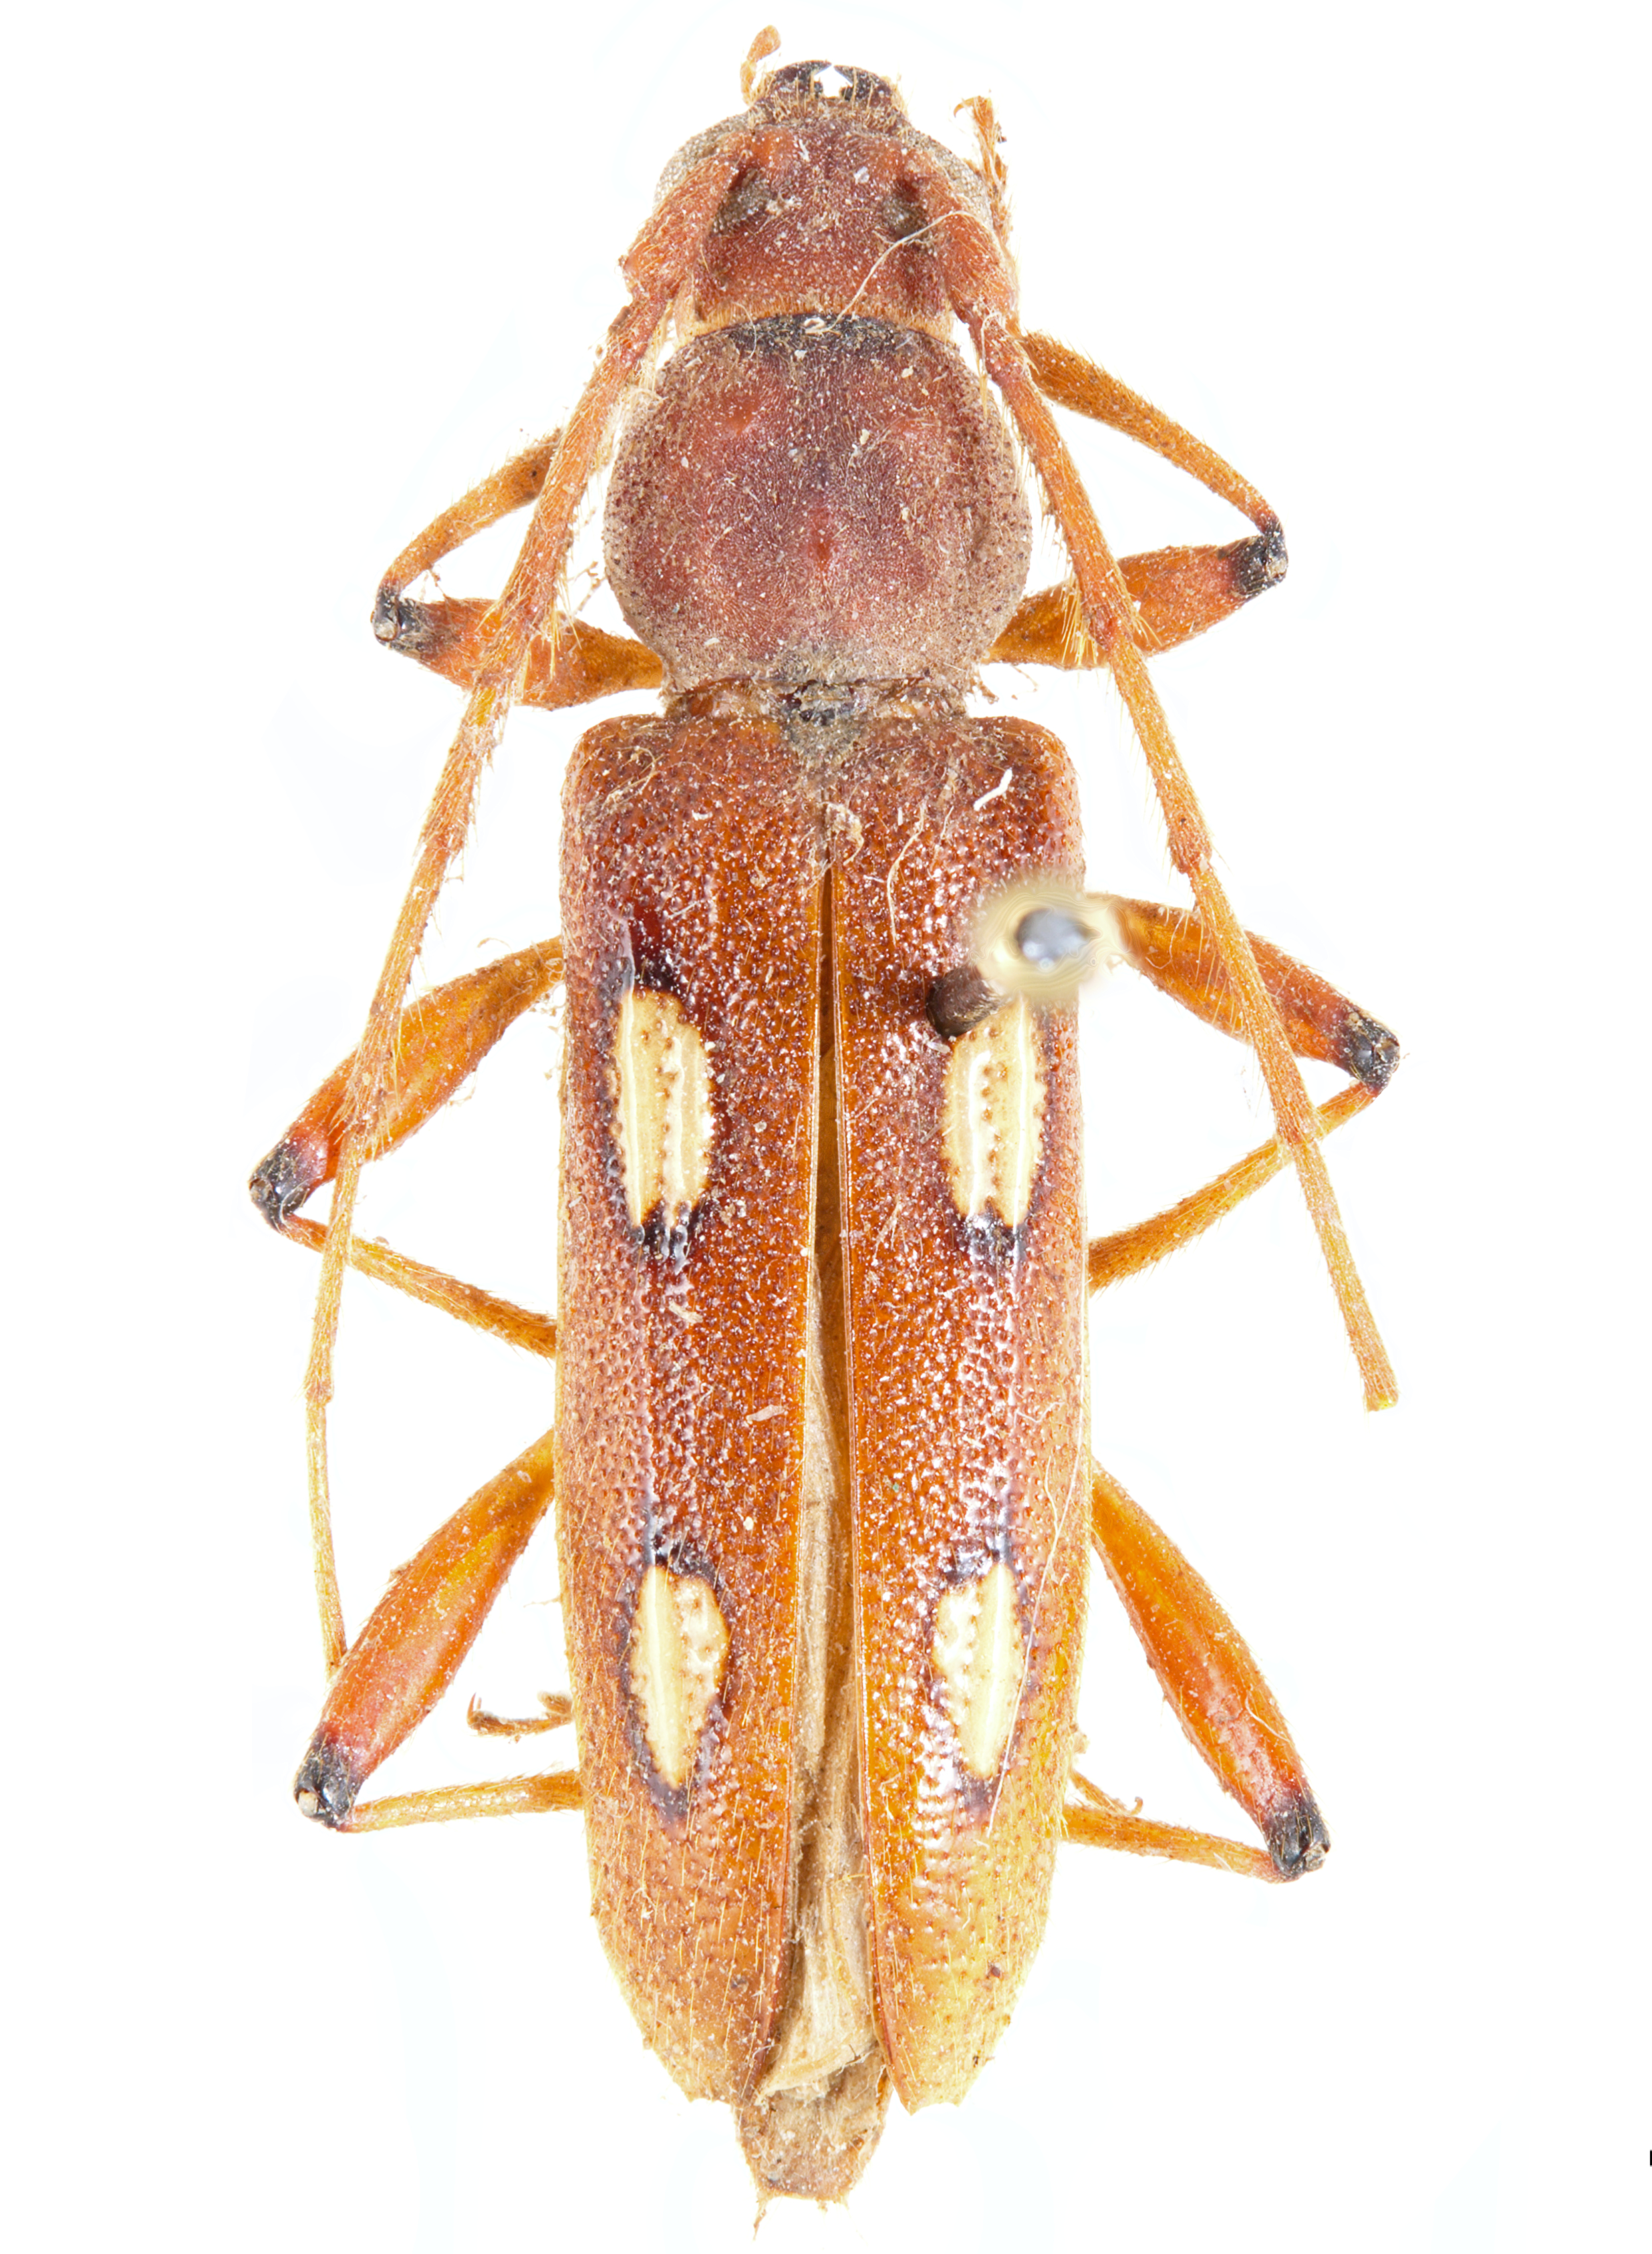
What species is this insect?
Anoplomerus rotundicollis
